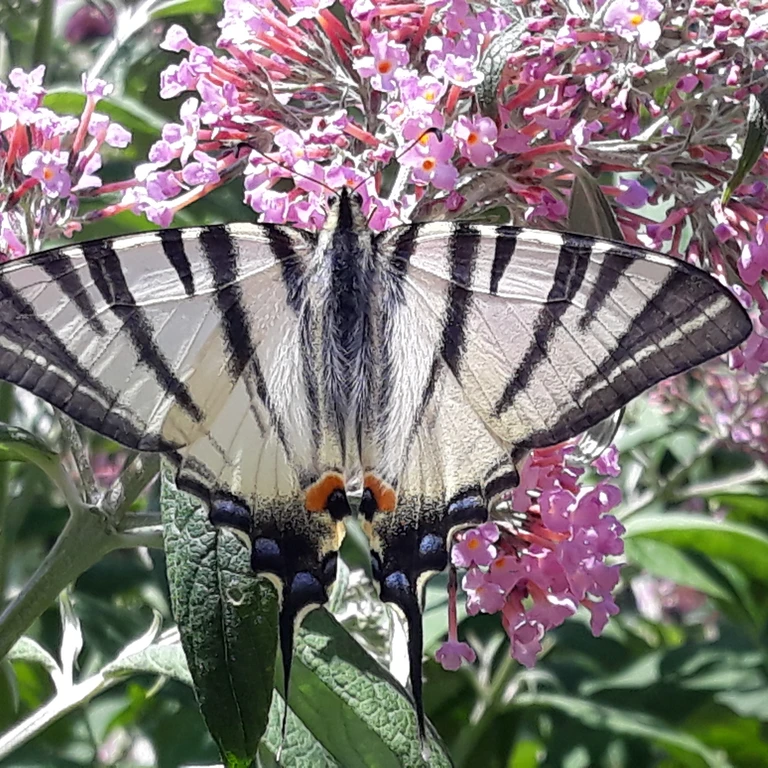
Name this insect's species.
Iphiclides podalirius
